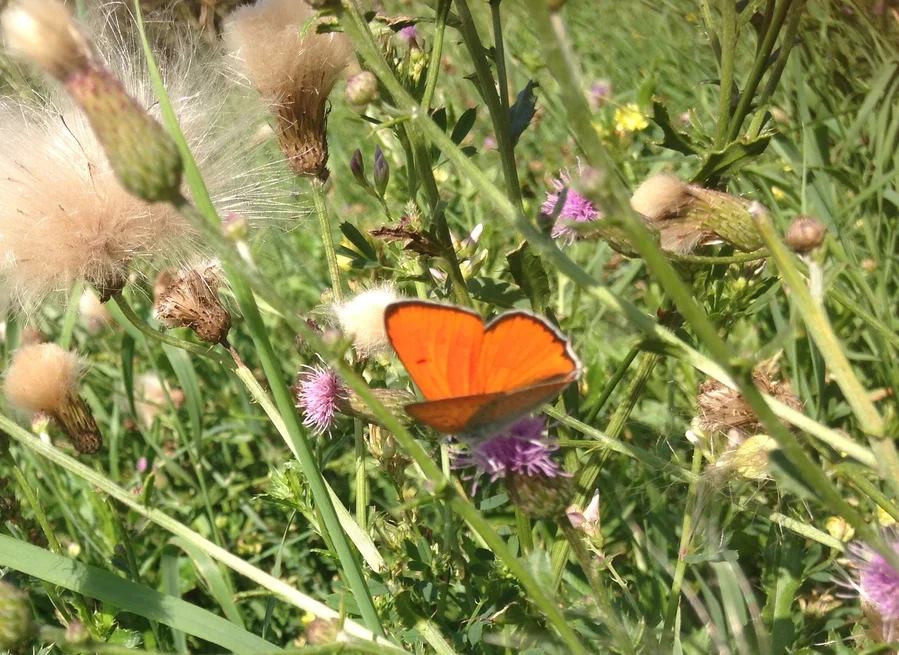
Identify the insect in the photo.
Lycaena dispar
